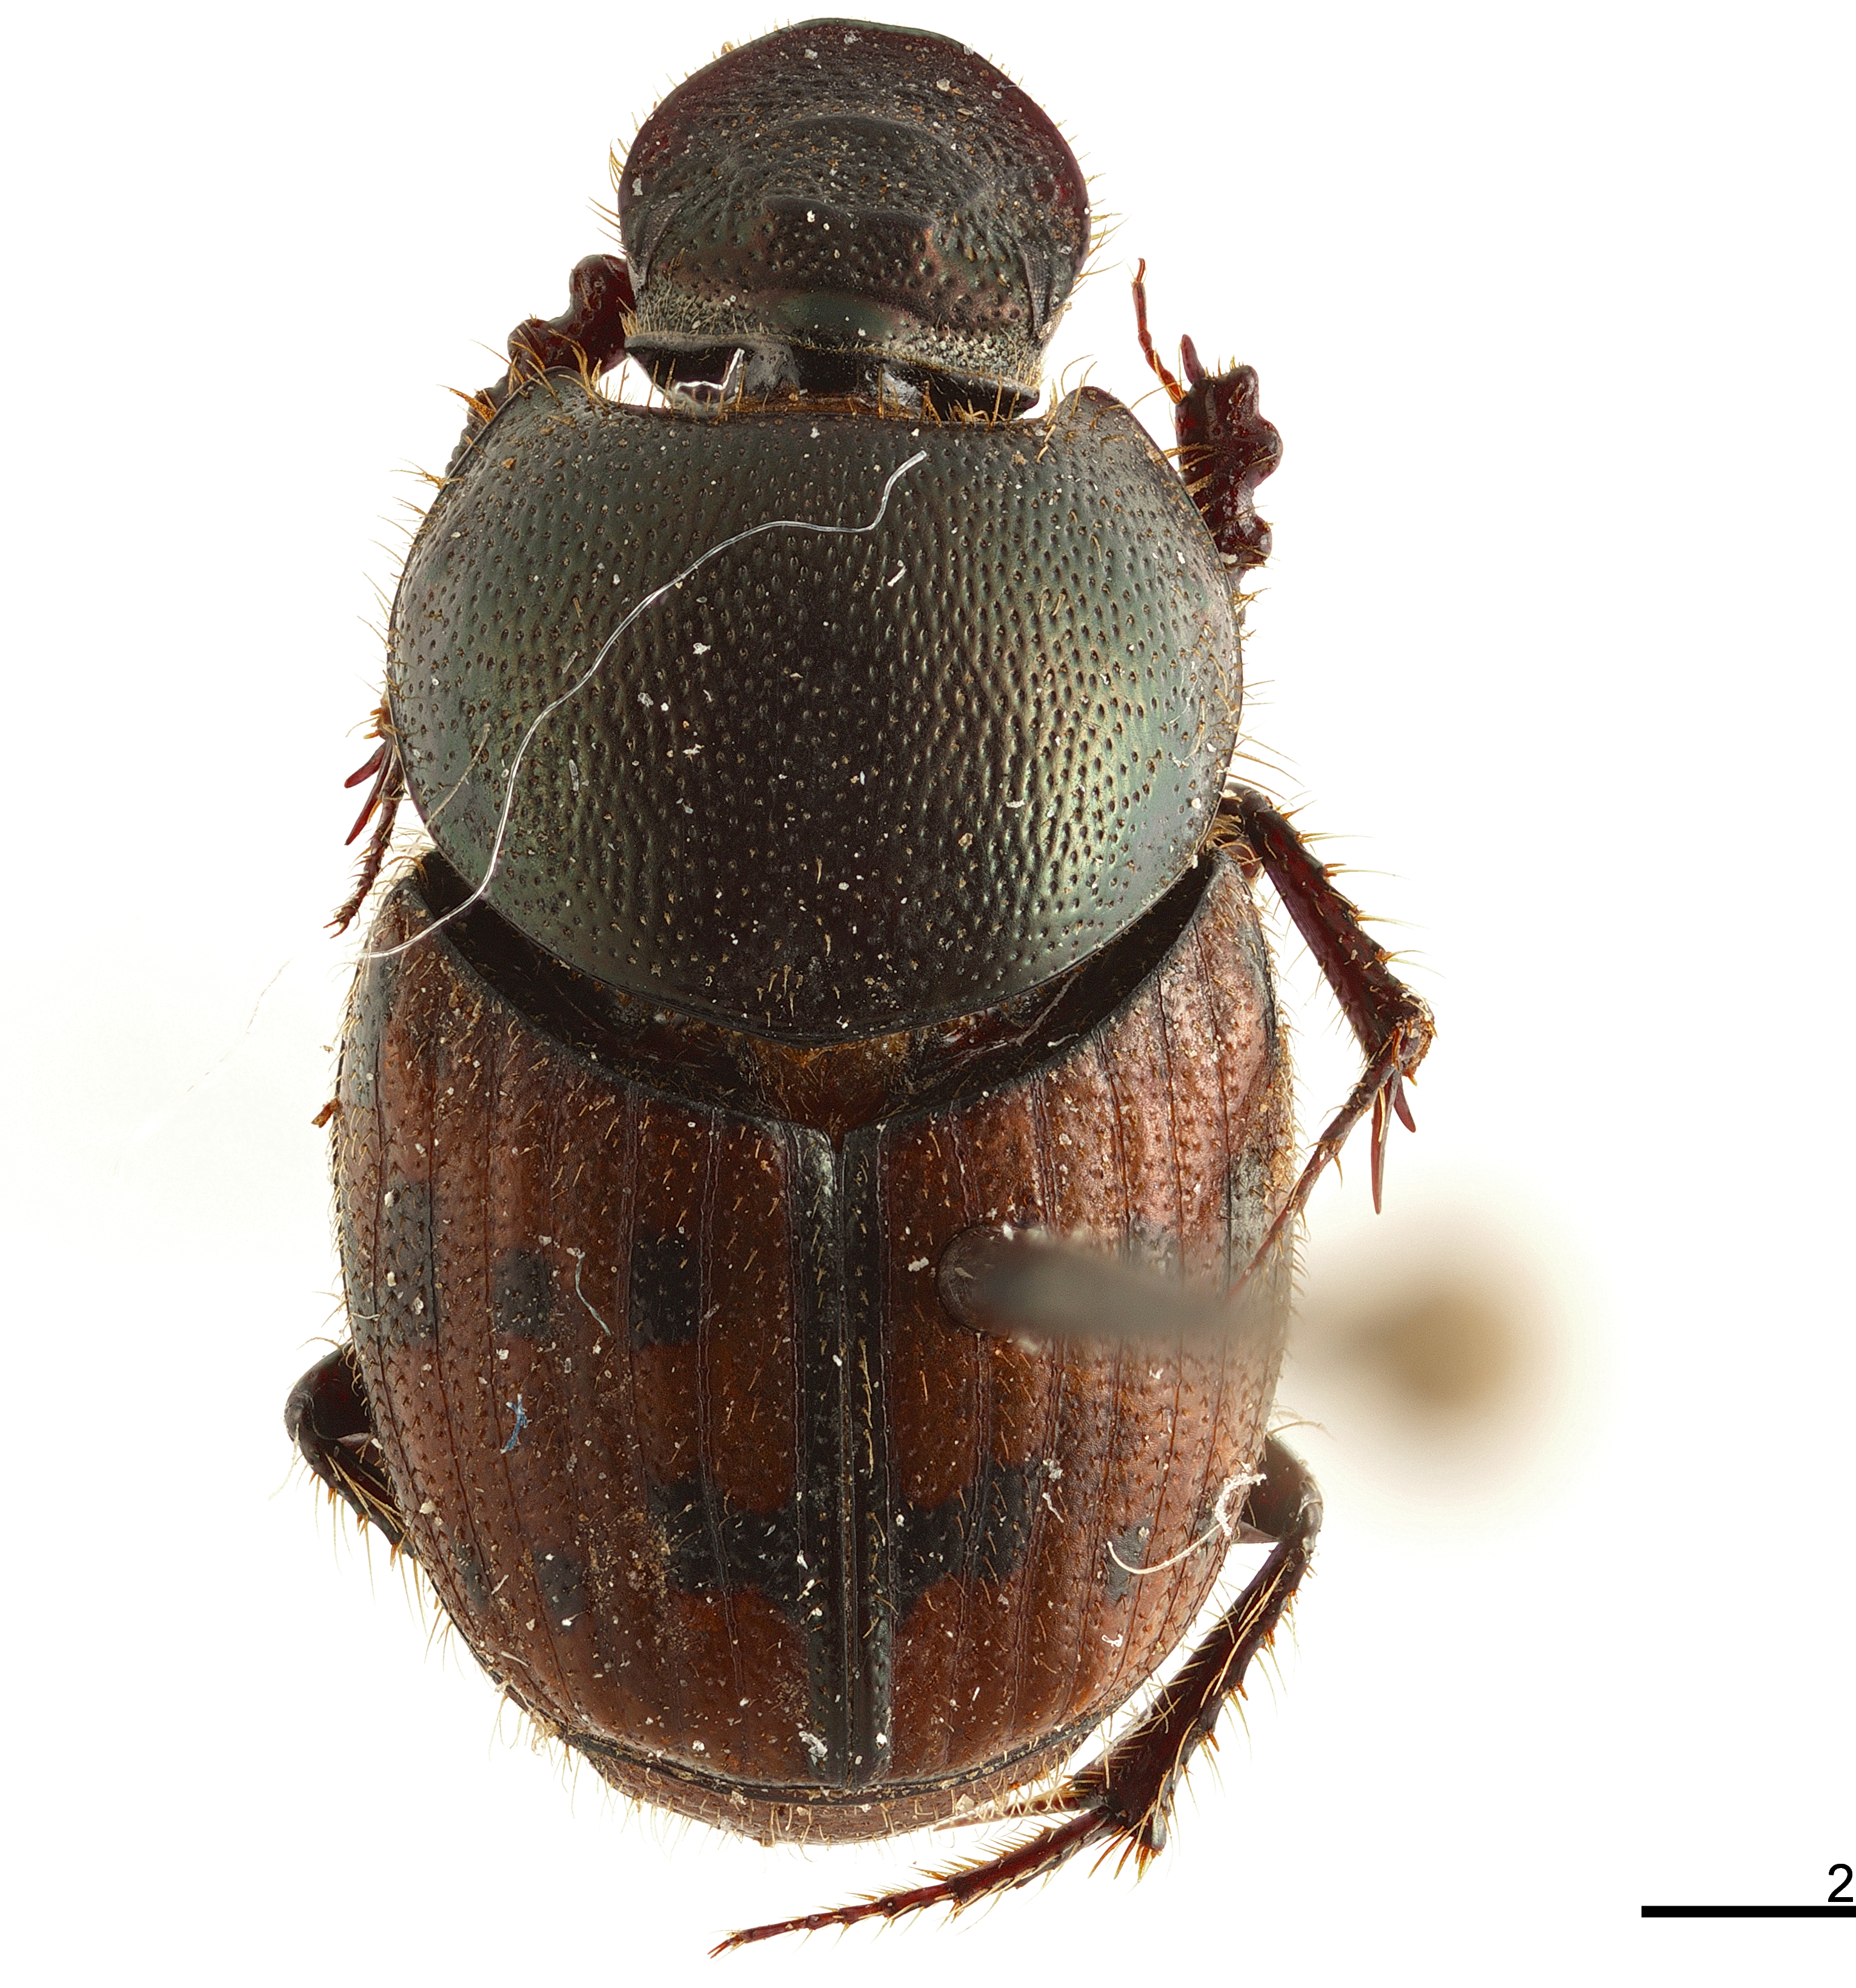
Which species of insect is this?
Onthophagus stigmosus
